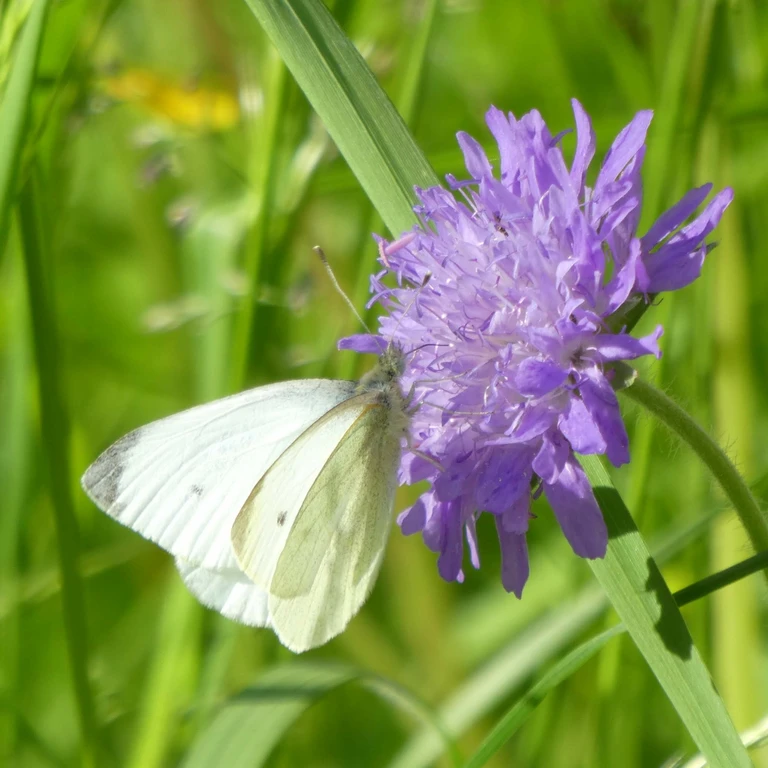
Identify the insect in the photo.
Pieris rapae
